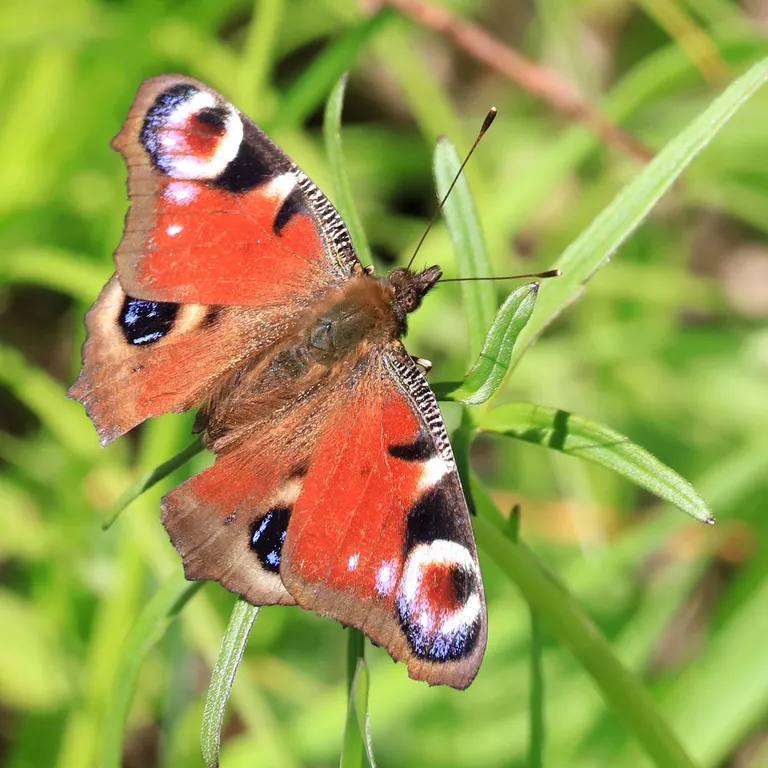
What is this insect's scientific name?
Aglais io
